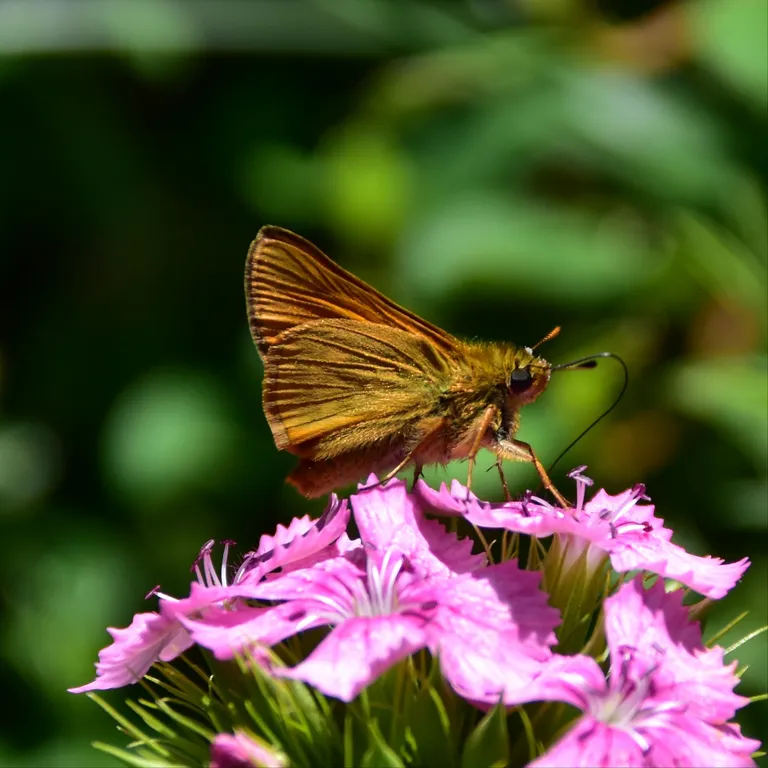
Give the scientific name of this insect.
Ochlodes sylvanus (also Ochlodes venata)
